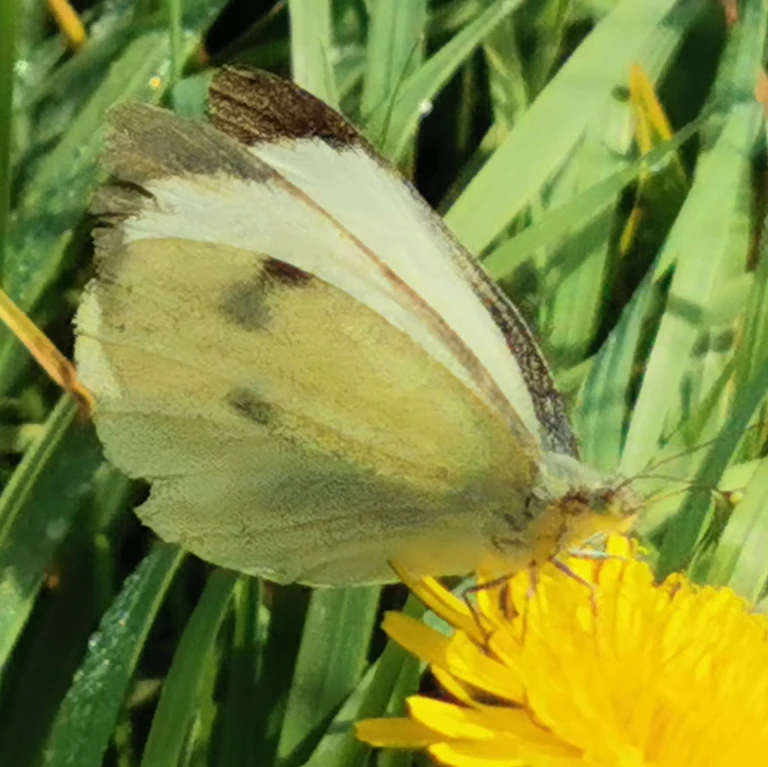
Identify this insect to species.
Pieris brassicae
